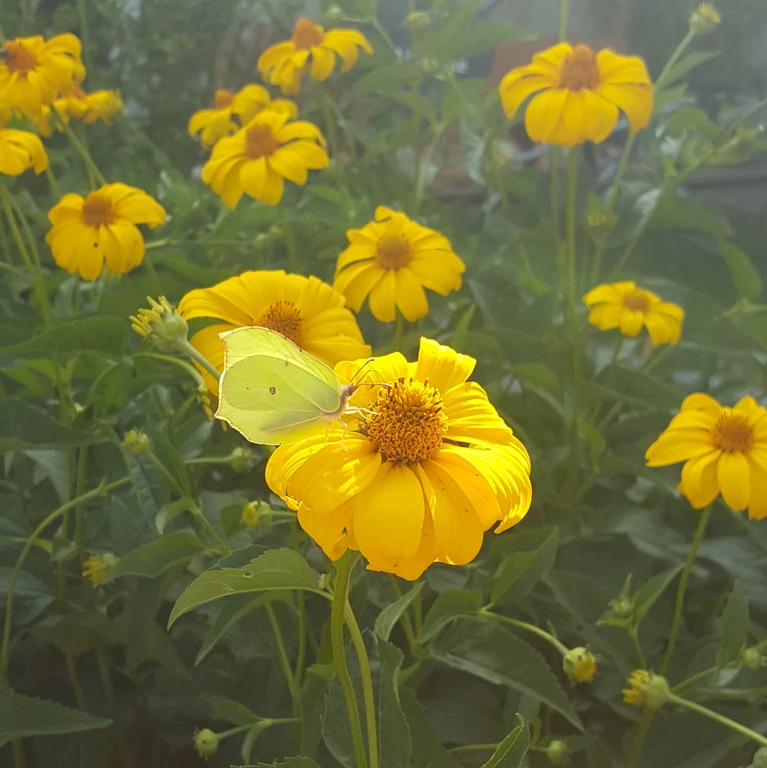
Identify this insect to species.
Gonepteryx rhamni
